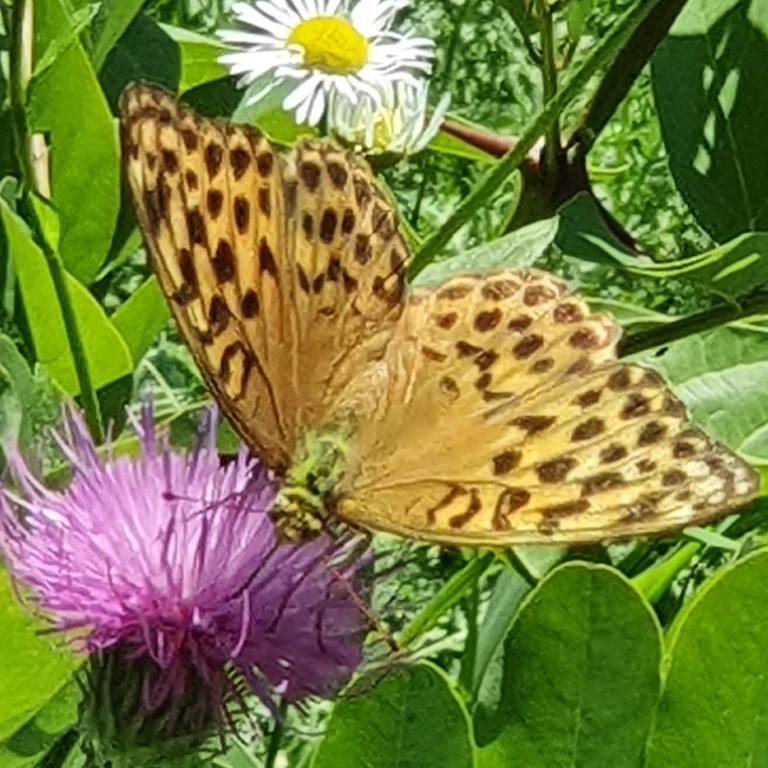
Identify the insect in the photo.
Argynnis paphia
